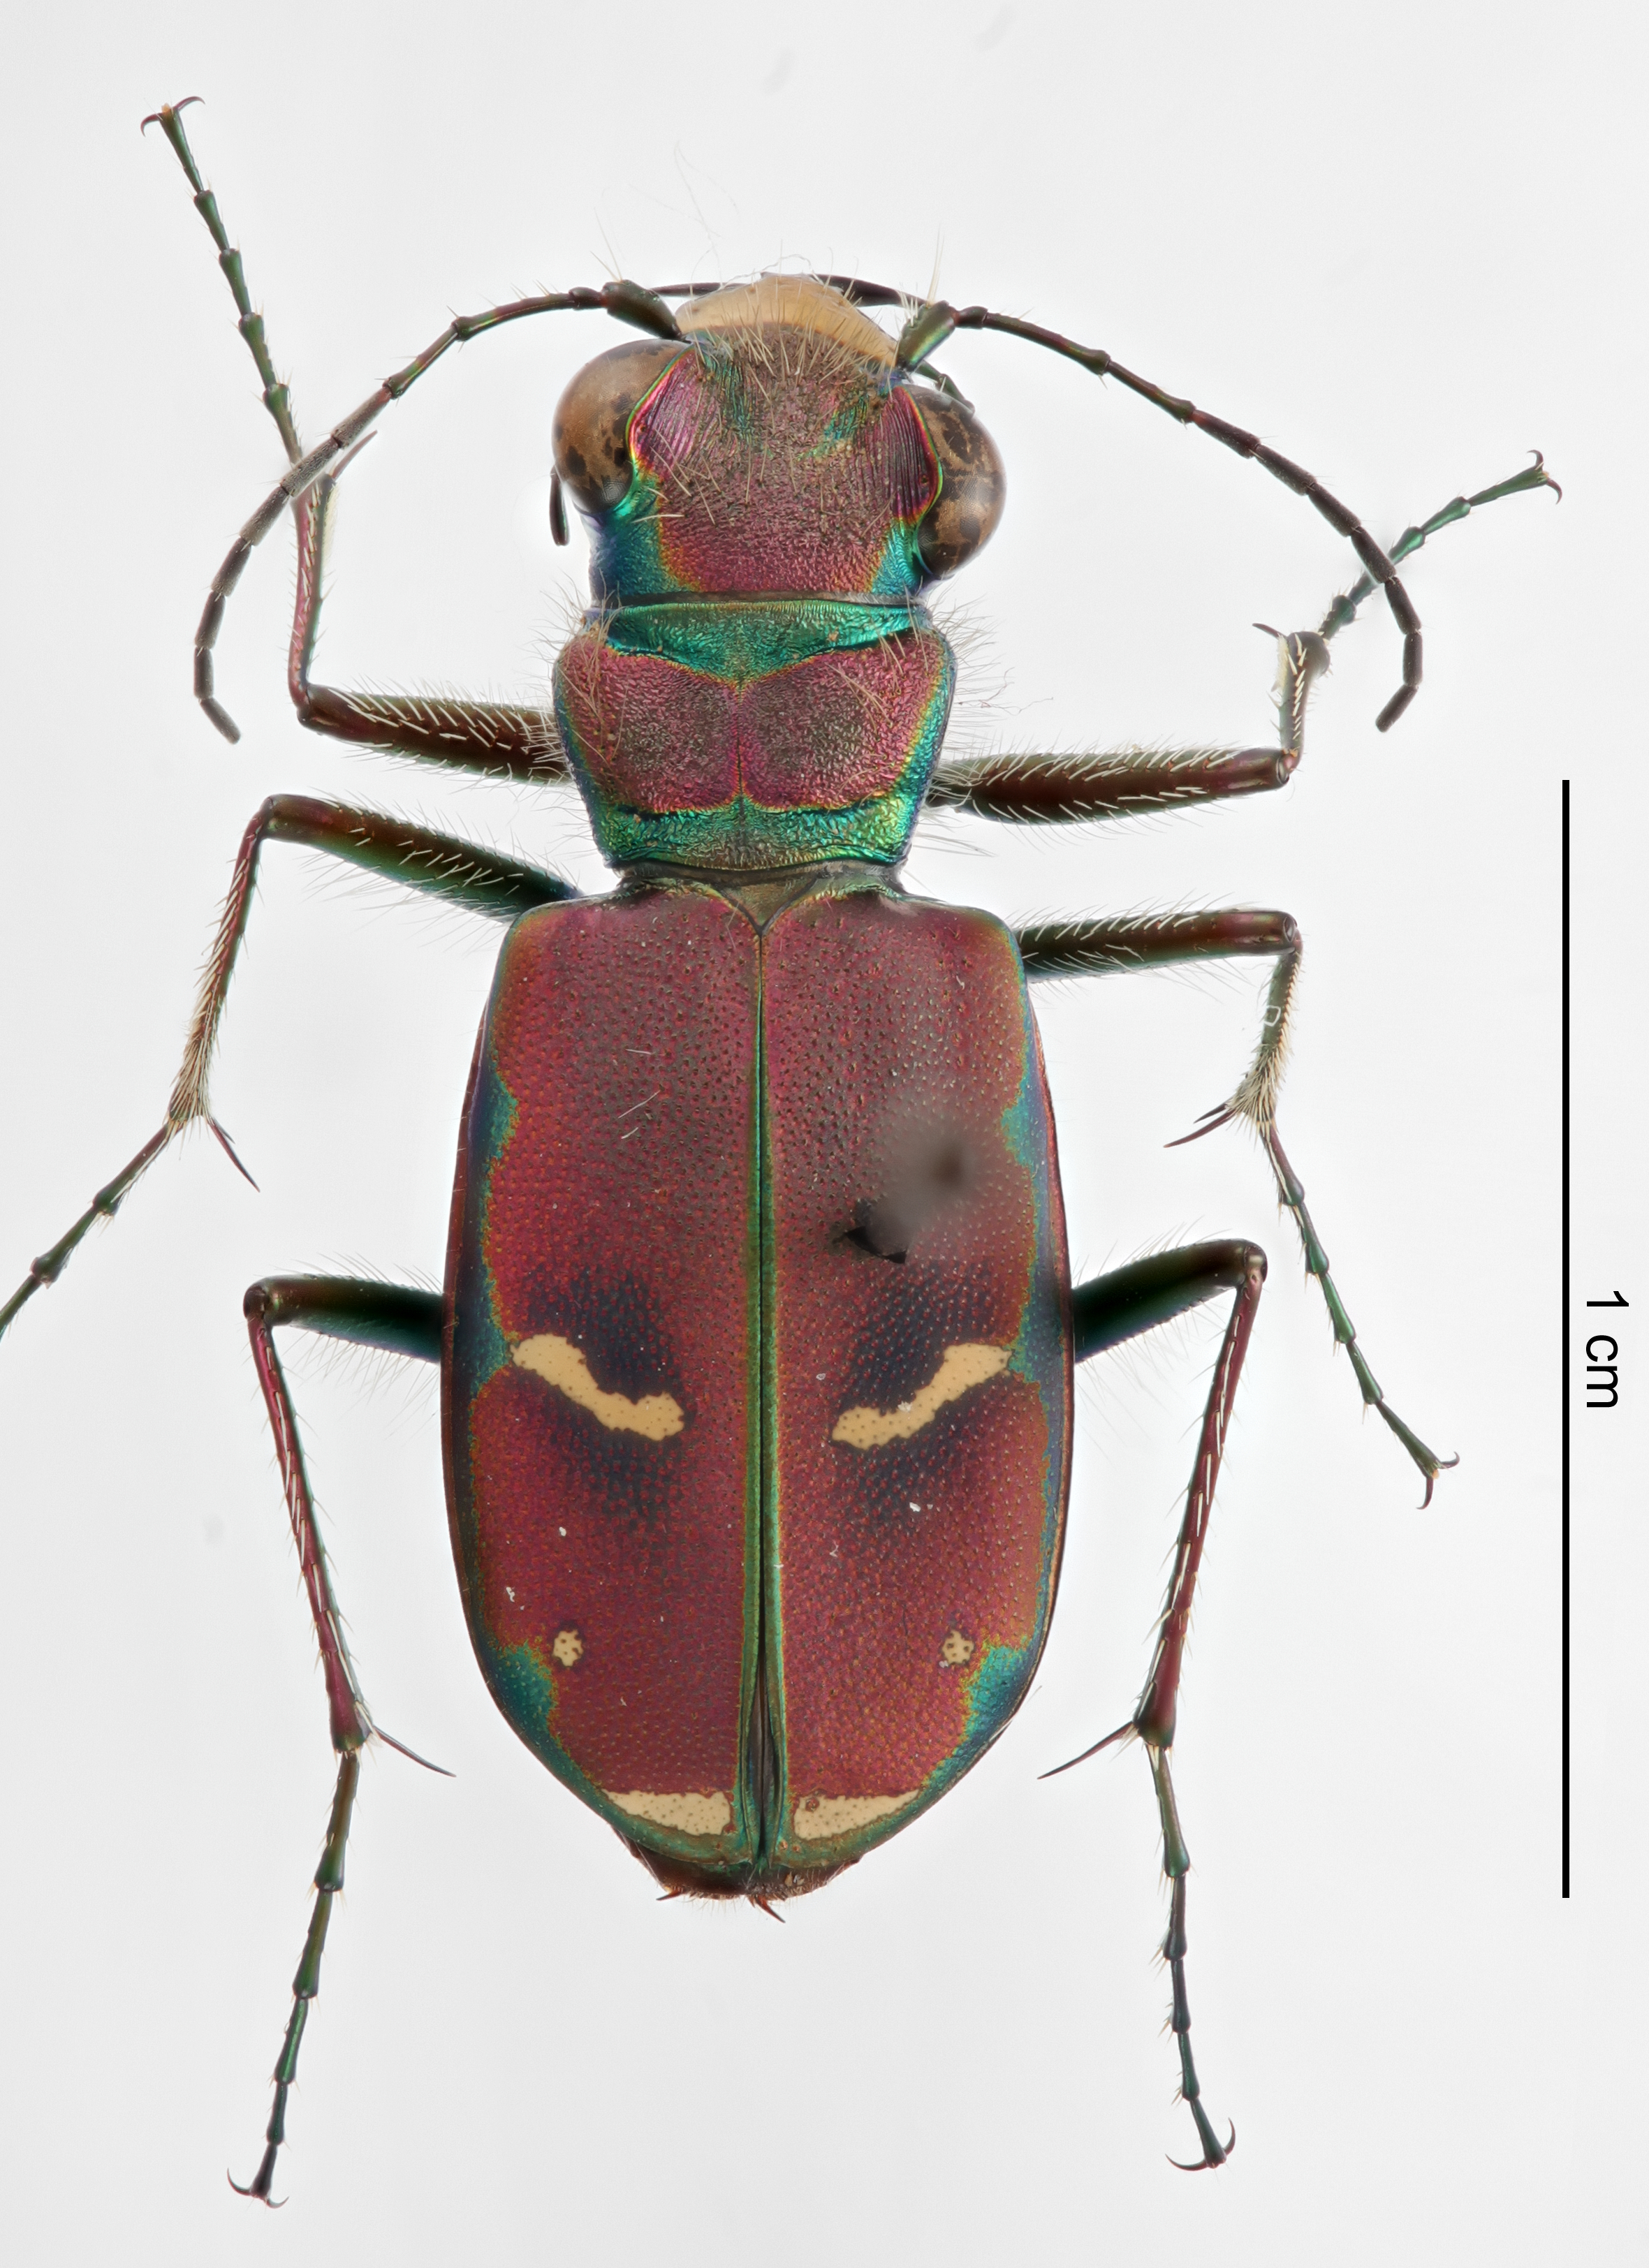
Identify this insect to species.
Cicindela purpurea
